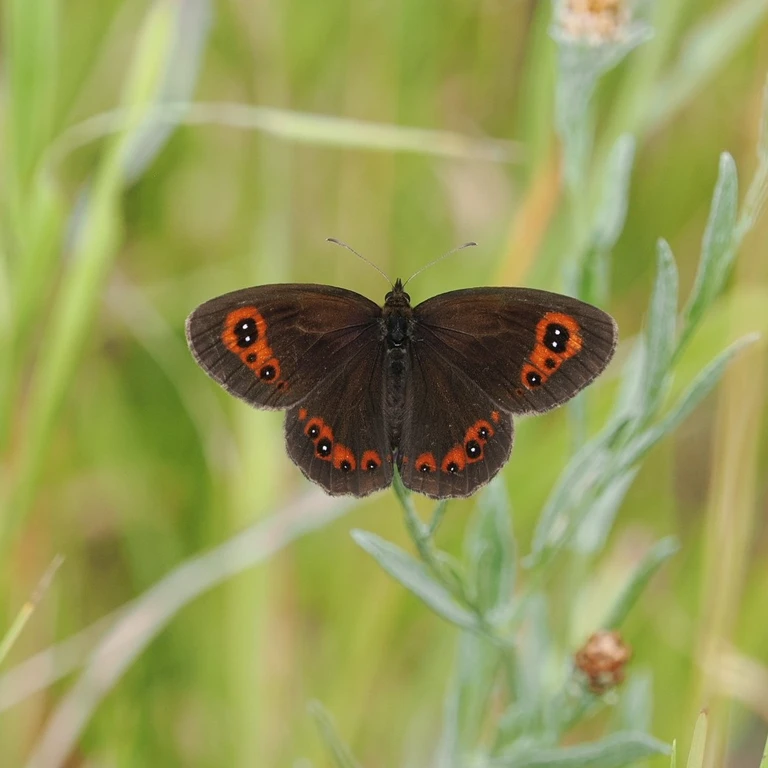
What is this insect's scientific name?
Erebia aethiops
